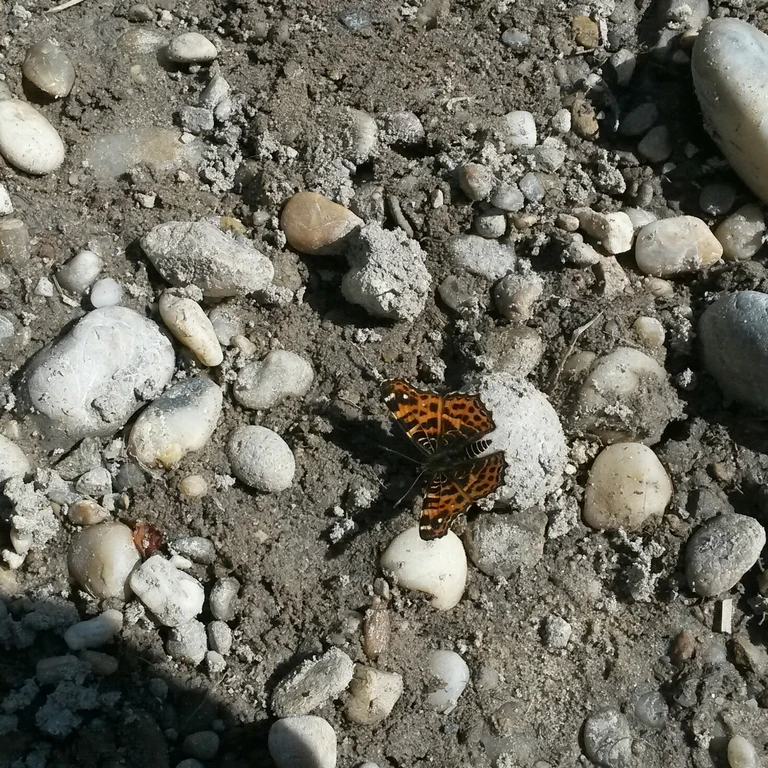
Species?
Araschnia levana
